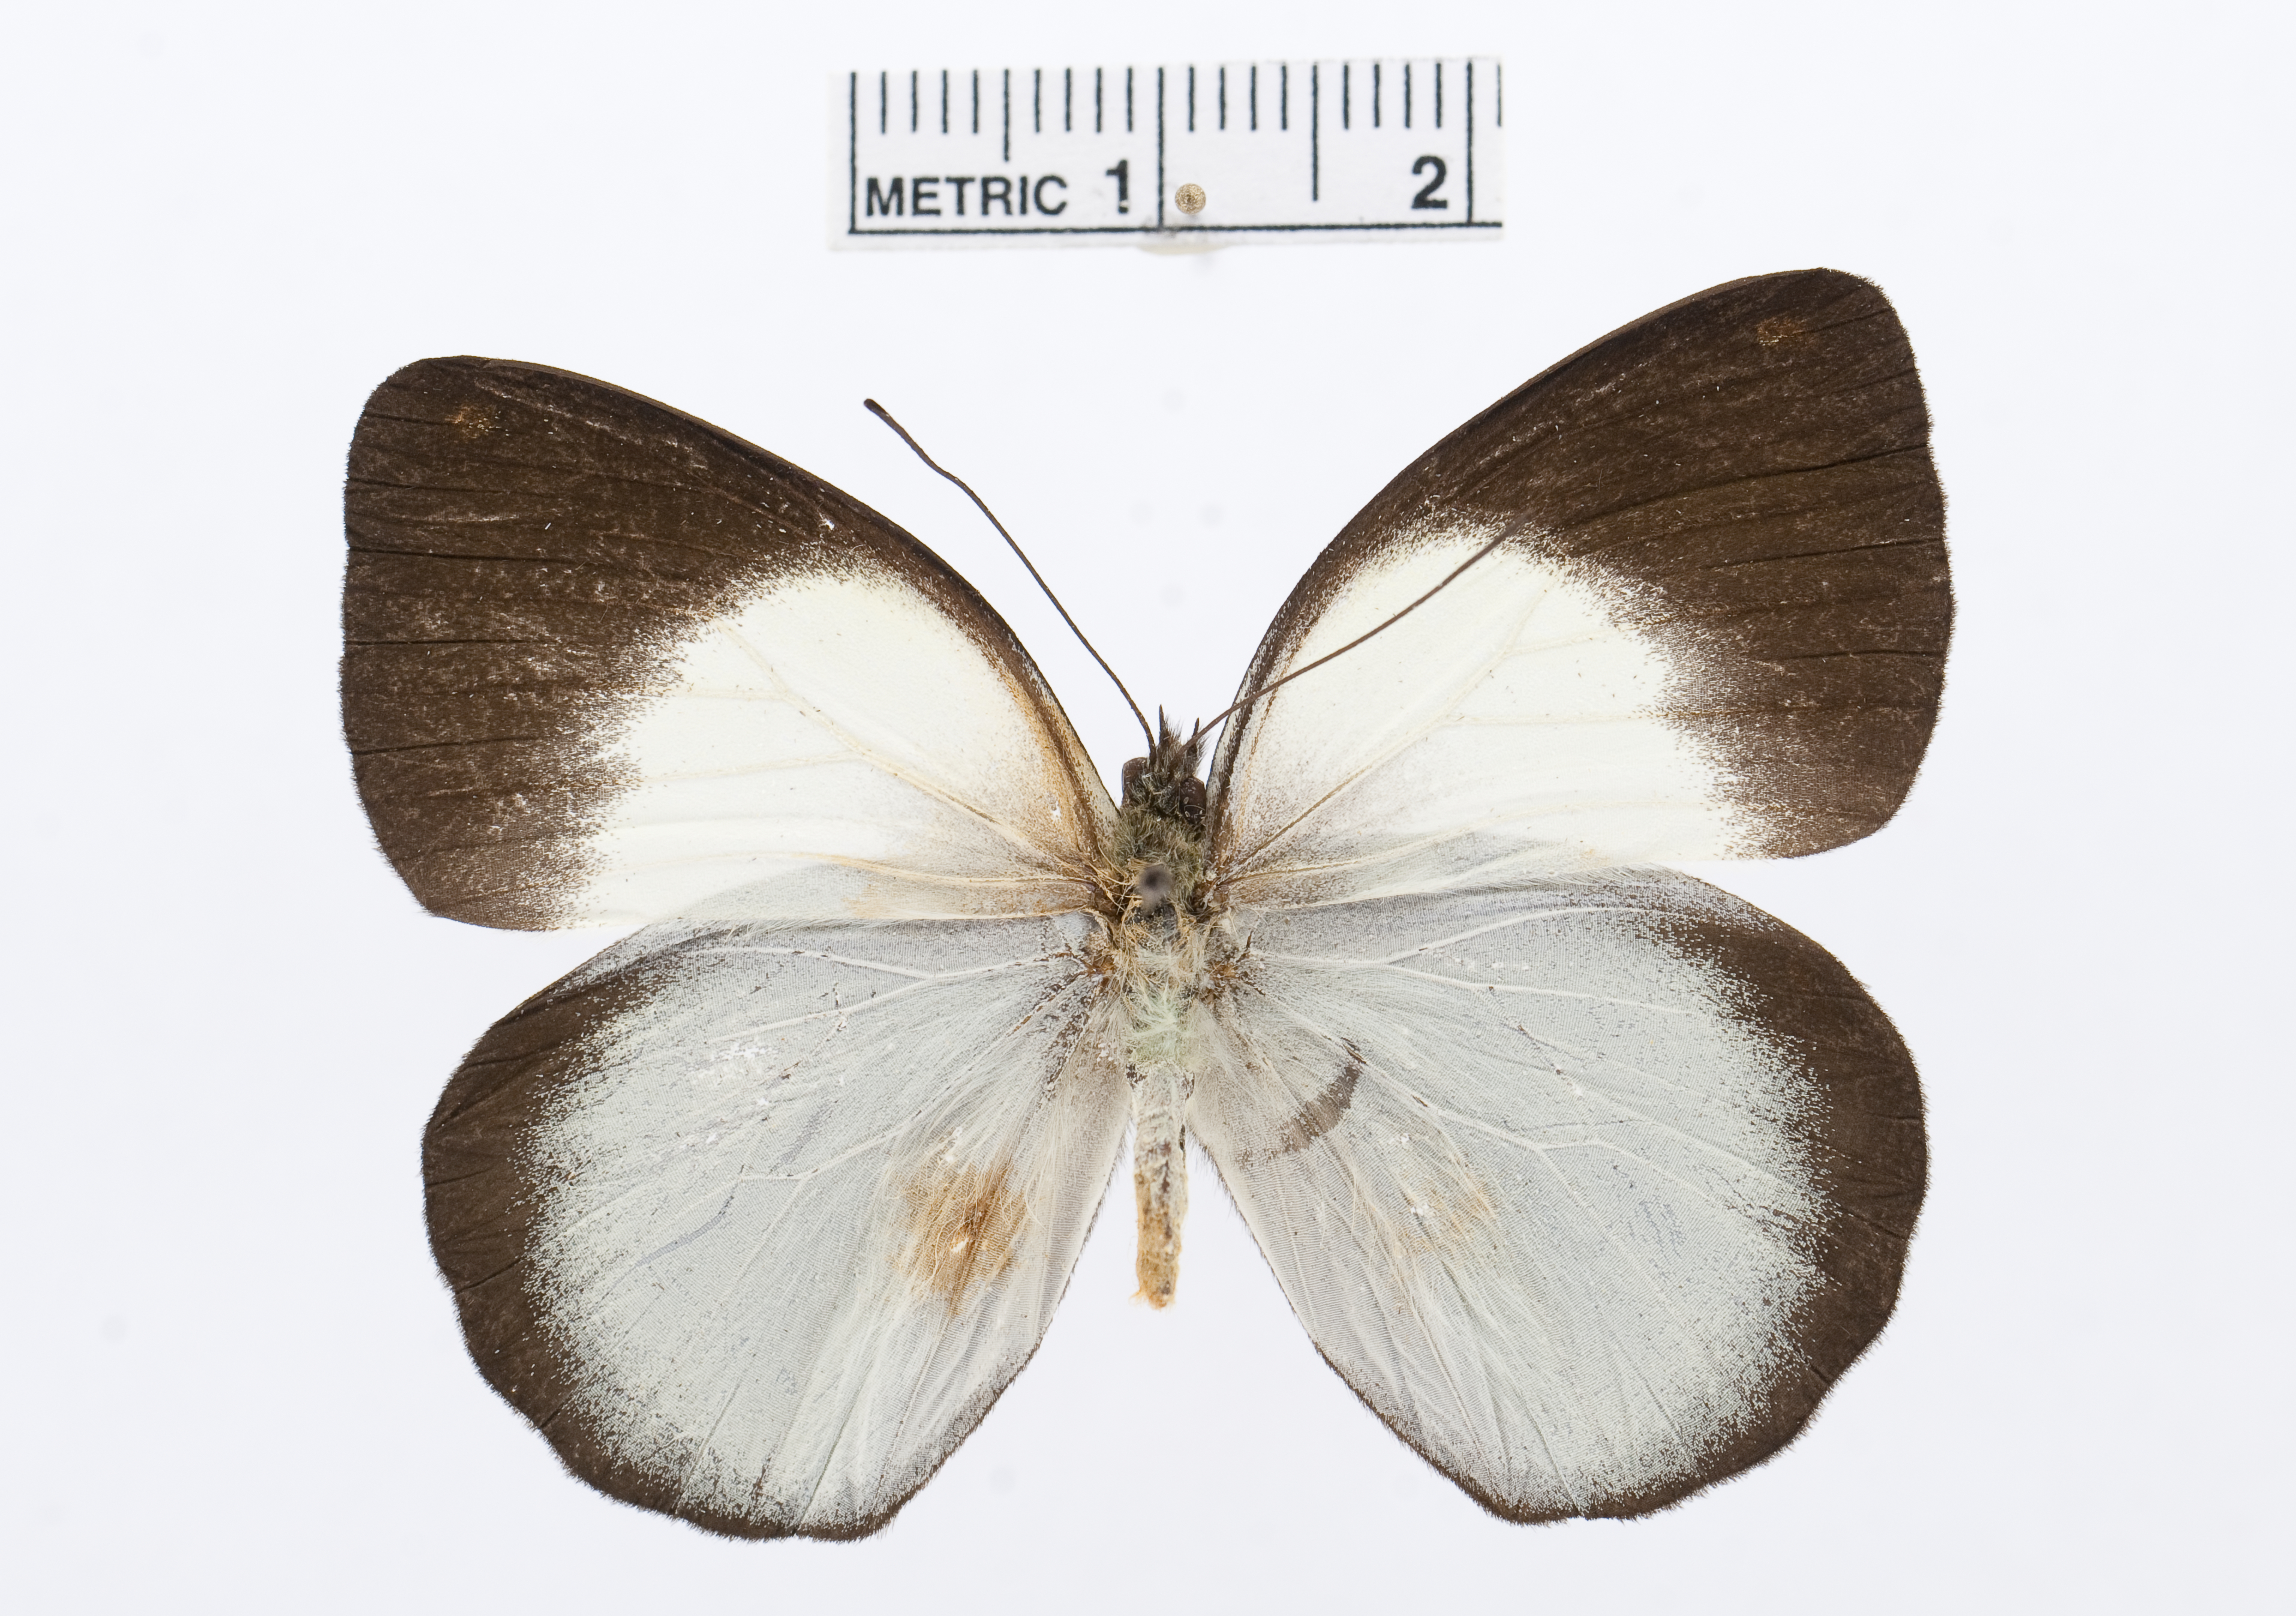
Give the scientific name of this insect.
Delias ladas
